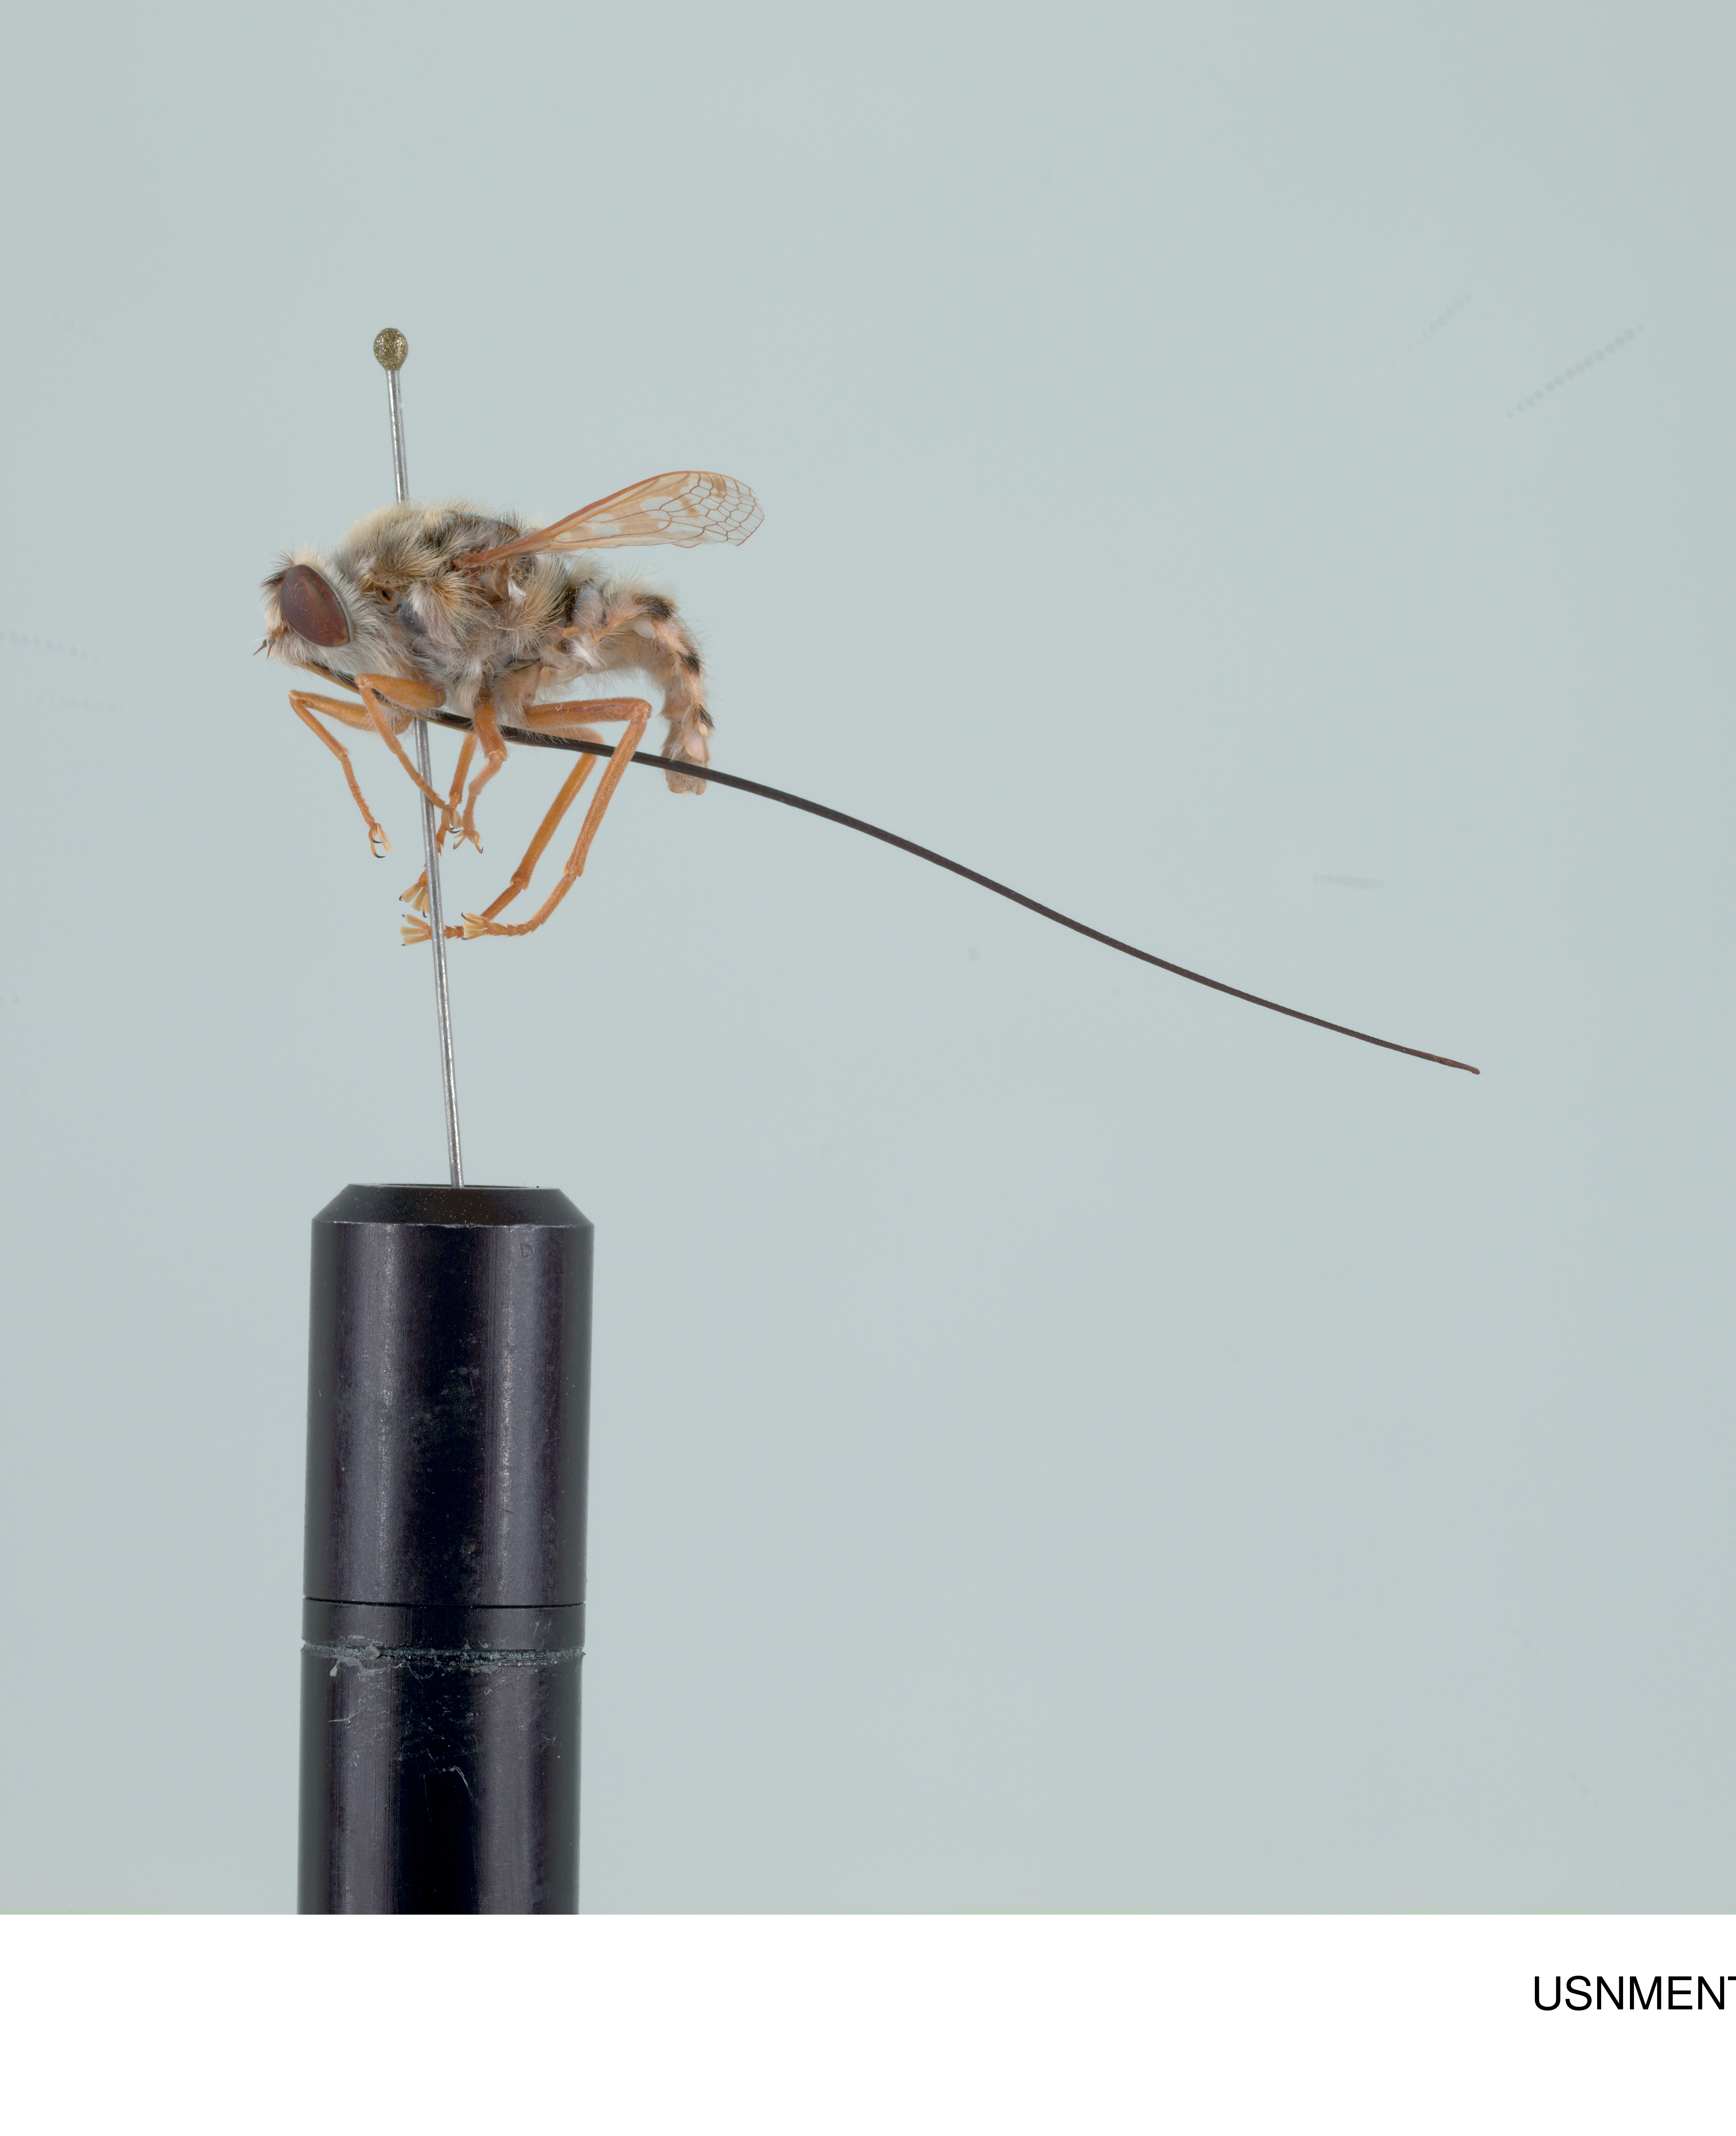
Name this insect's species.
Moegistorhynchus longirostris
